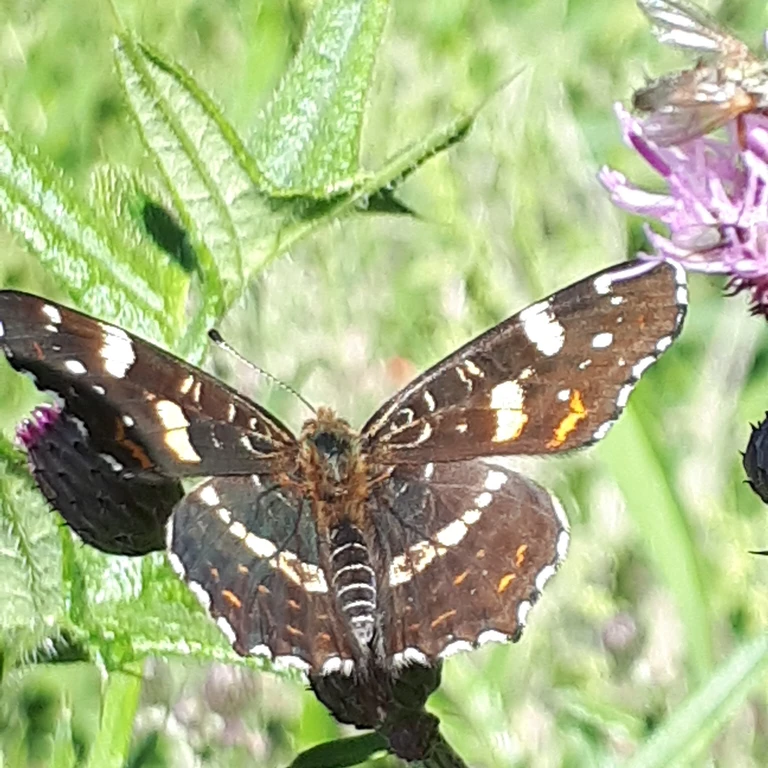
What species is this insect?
Araschnia levana
